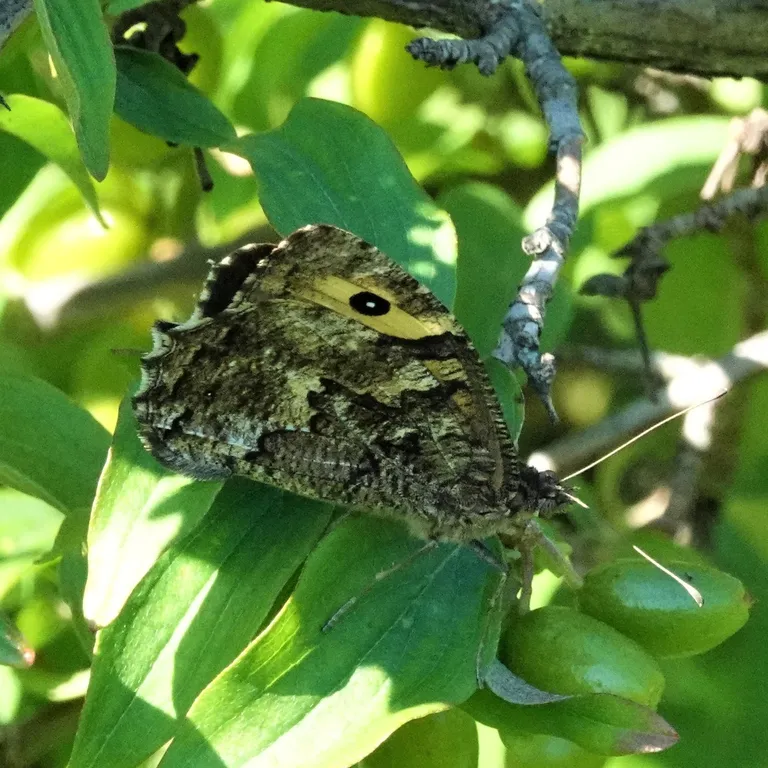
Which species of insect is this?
Hipparchia semele
